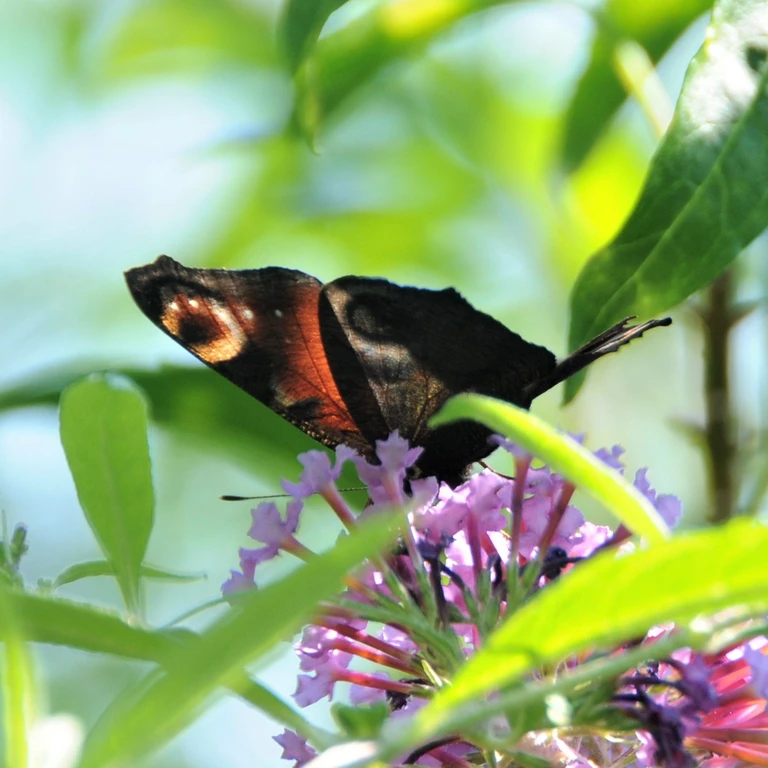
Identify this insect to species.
Aglais io
